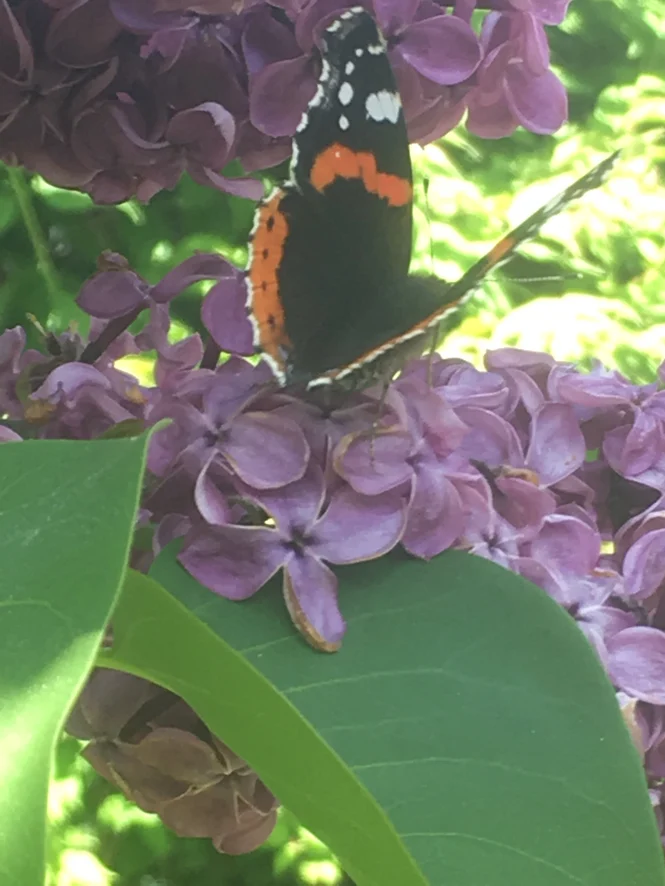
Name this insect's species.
Vanessa atalanta
